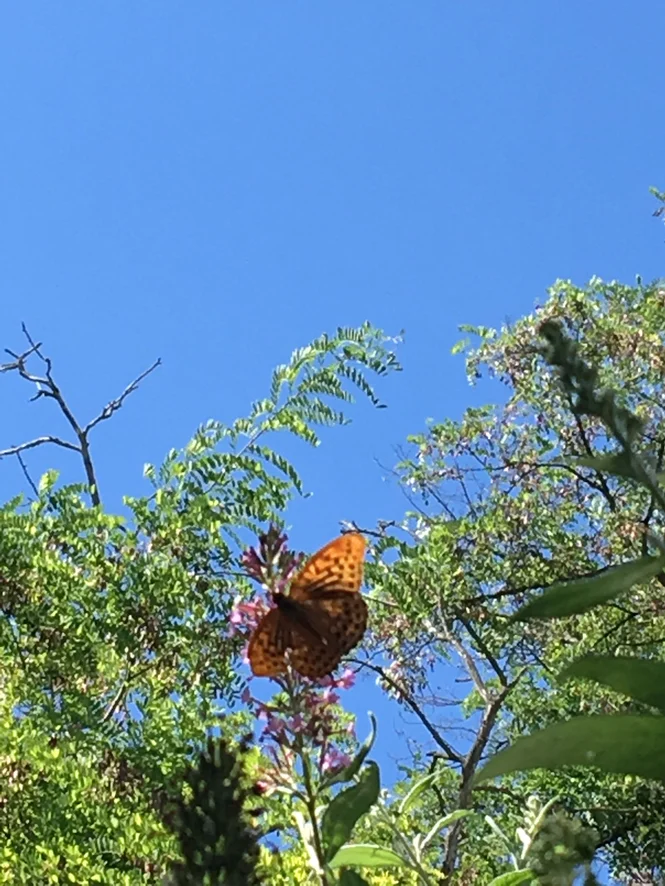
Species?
Argynnis paphia
